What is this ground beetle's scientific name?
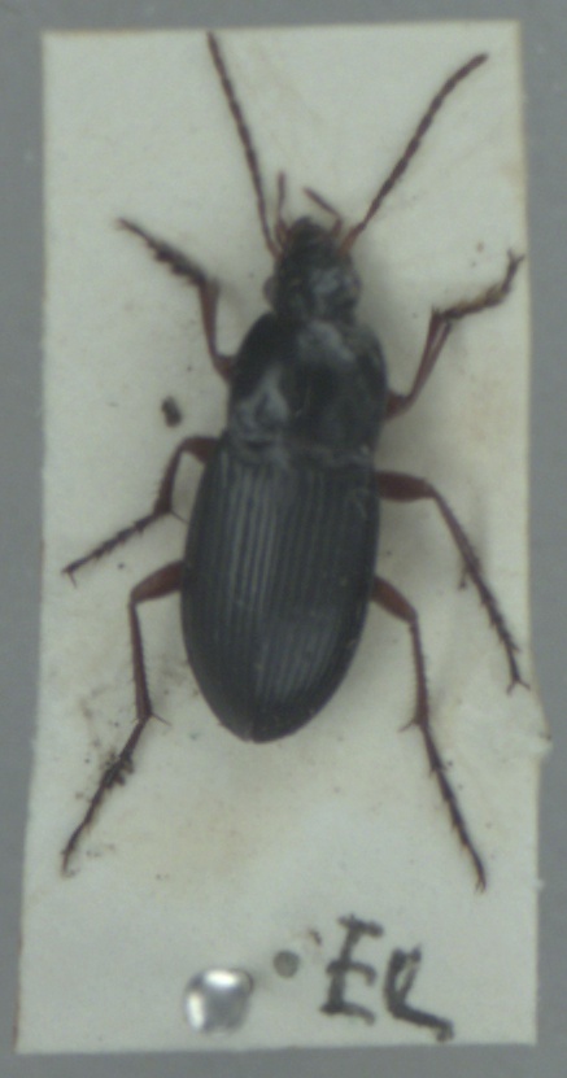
Calathus fuscipes
